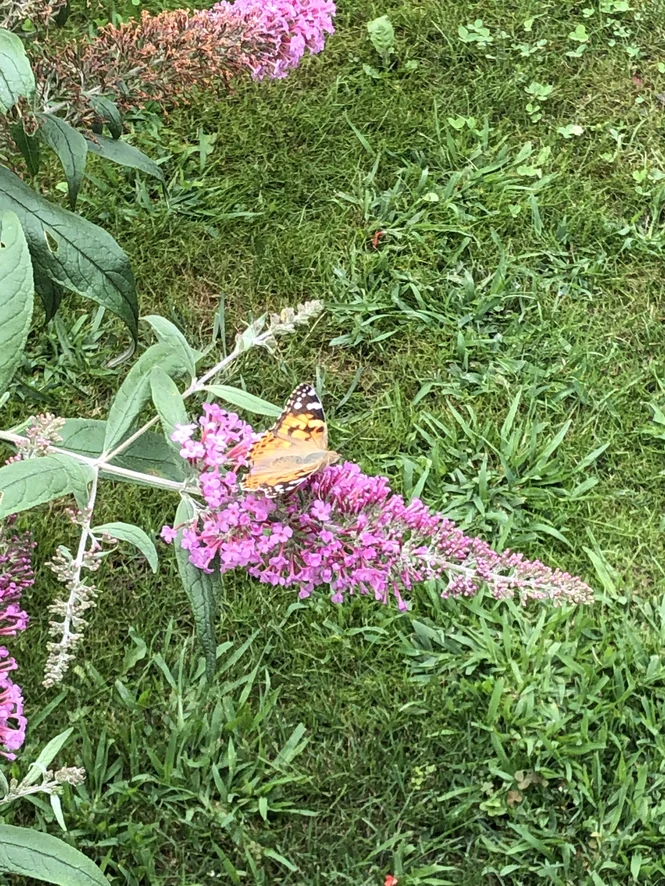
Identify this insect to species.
Vanessa cardui
